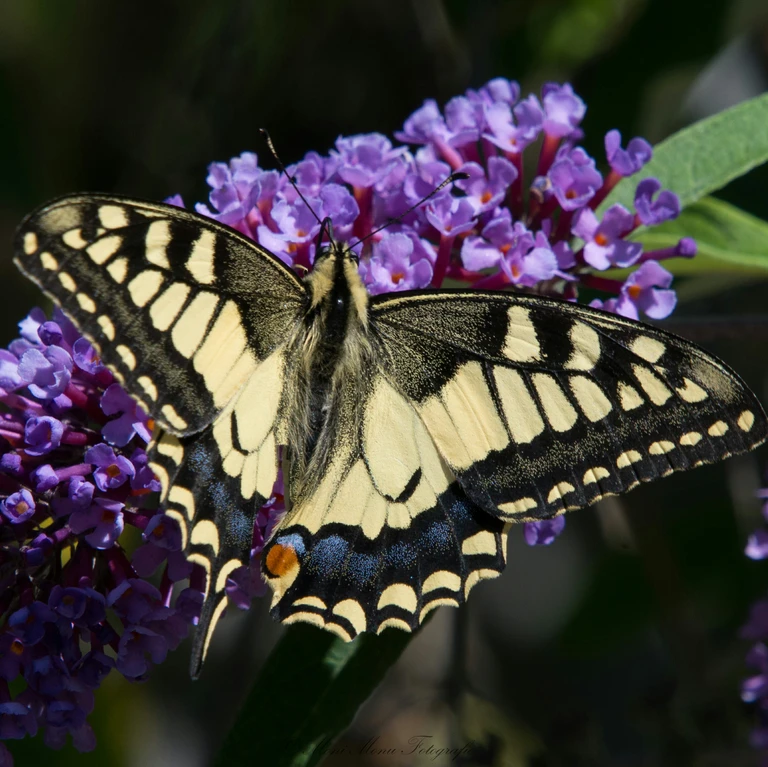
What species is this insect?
Papilio machaon
